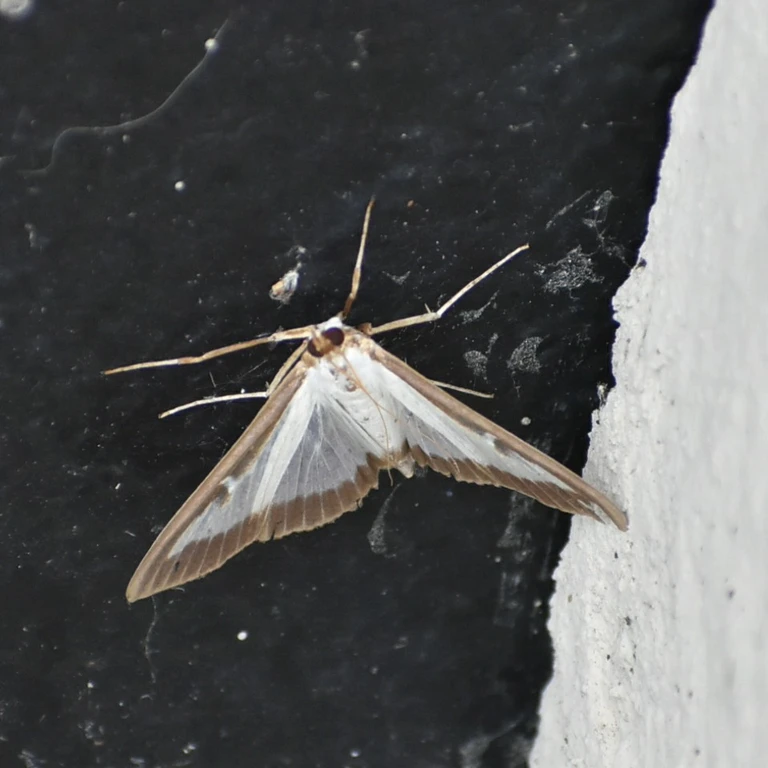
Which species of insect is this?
Cydalima perspectalis
